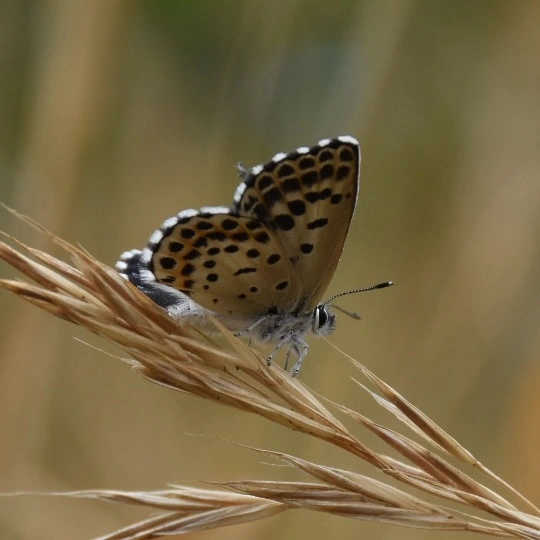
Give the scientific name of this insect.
Scolitantides orion
